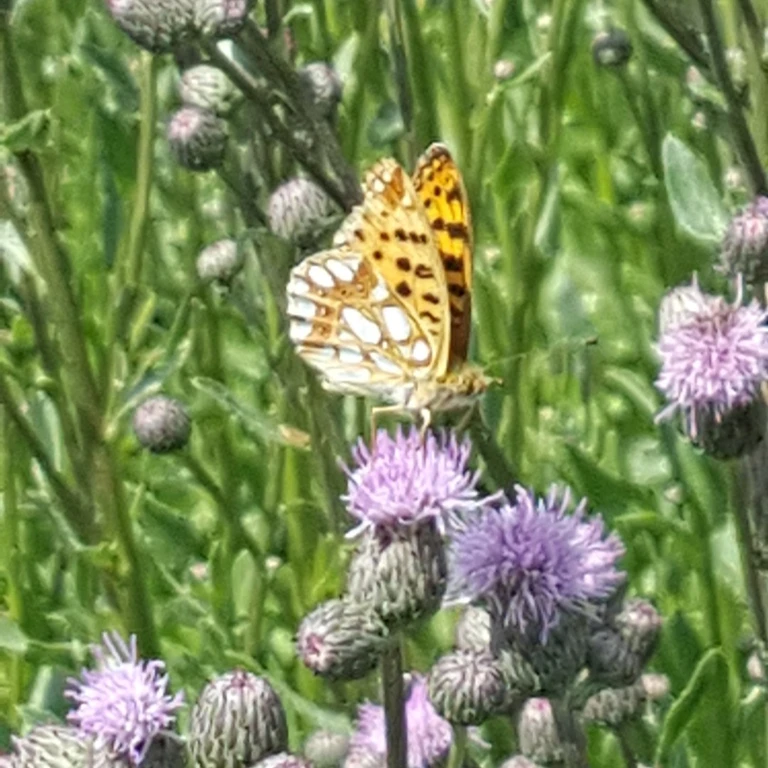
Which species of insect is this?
Issoria lathonia
